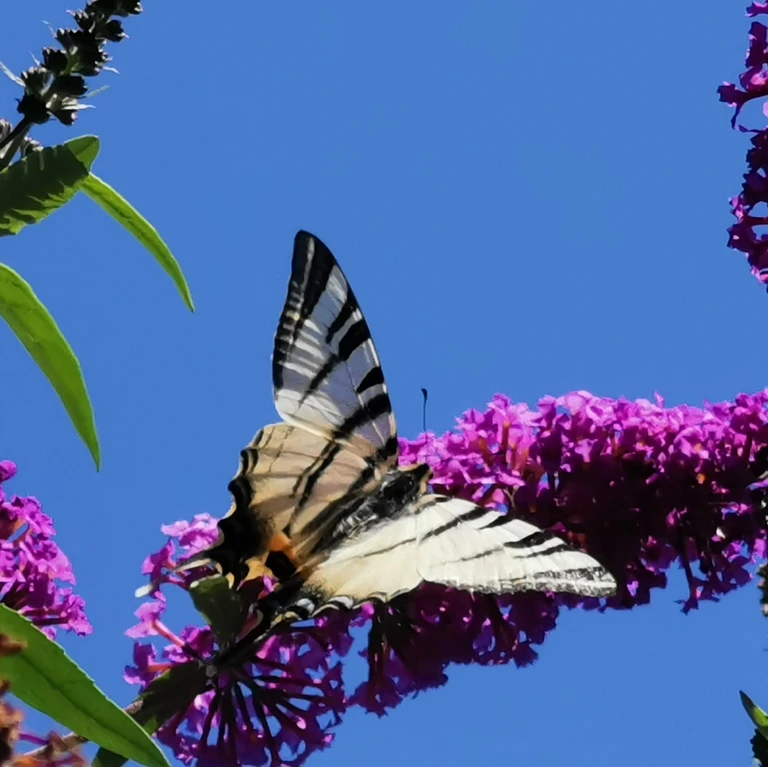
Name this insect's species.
Iphiclides podalirius
